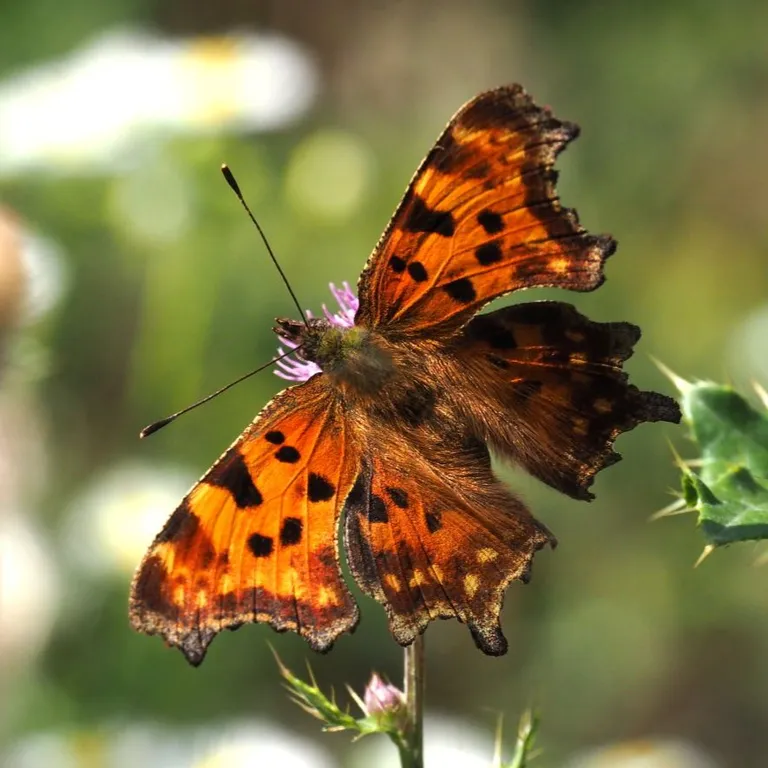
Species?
Polygonia c-album
